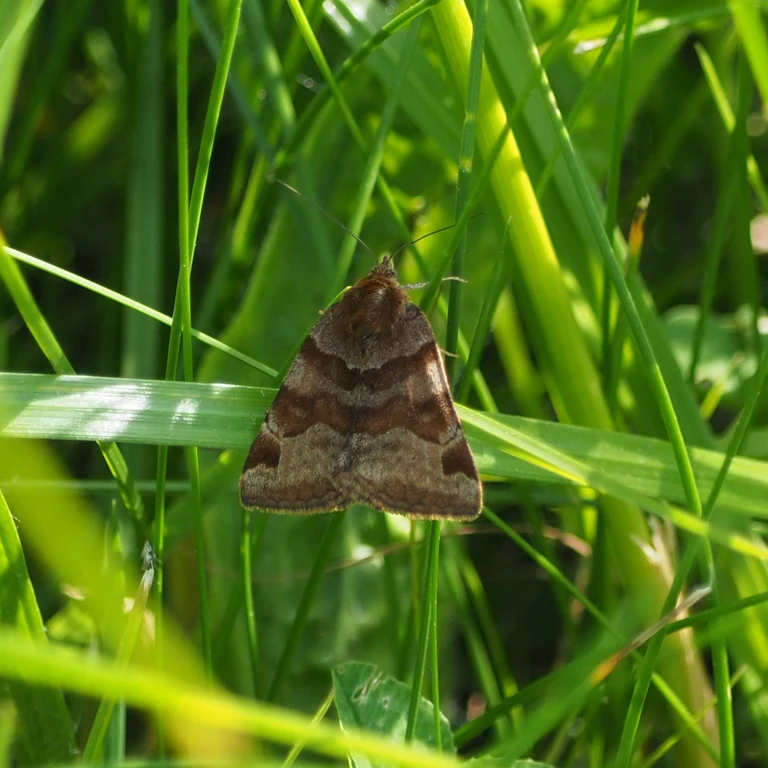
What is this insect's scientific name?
Euclidia glyphica
